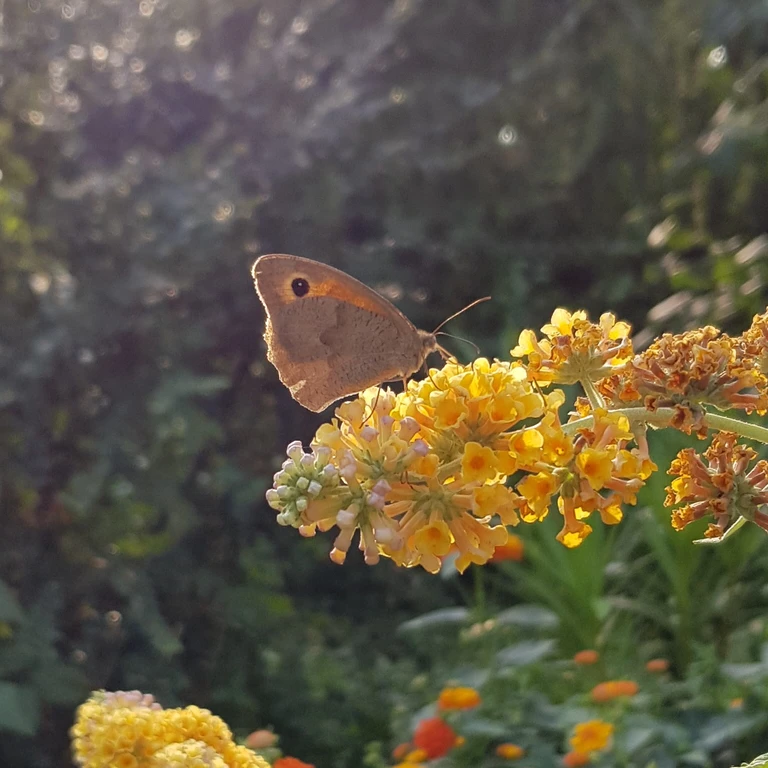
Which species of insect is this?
Maniola jurtina
